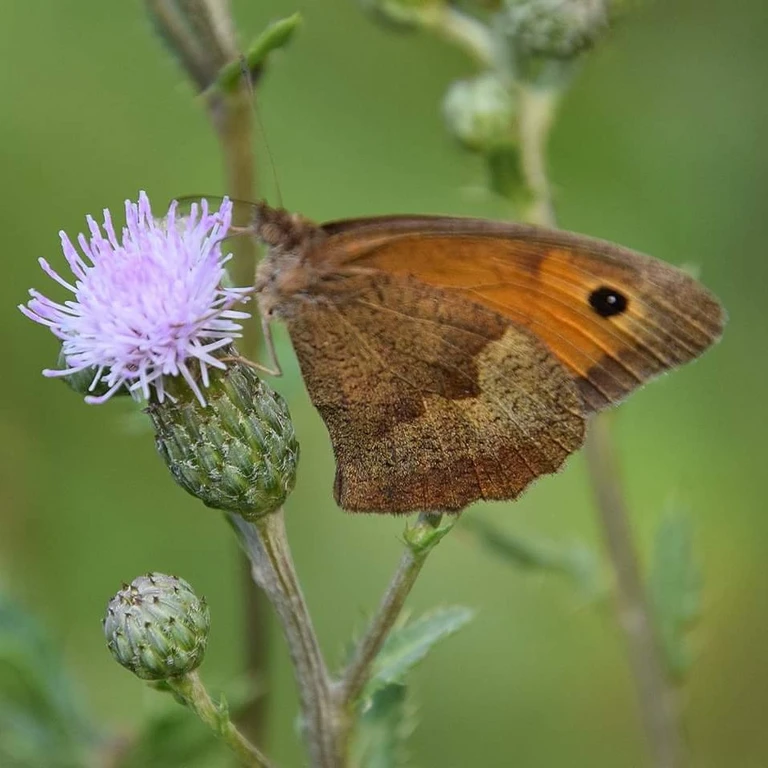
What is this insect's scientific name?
Maniola jurtina
